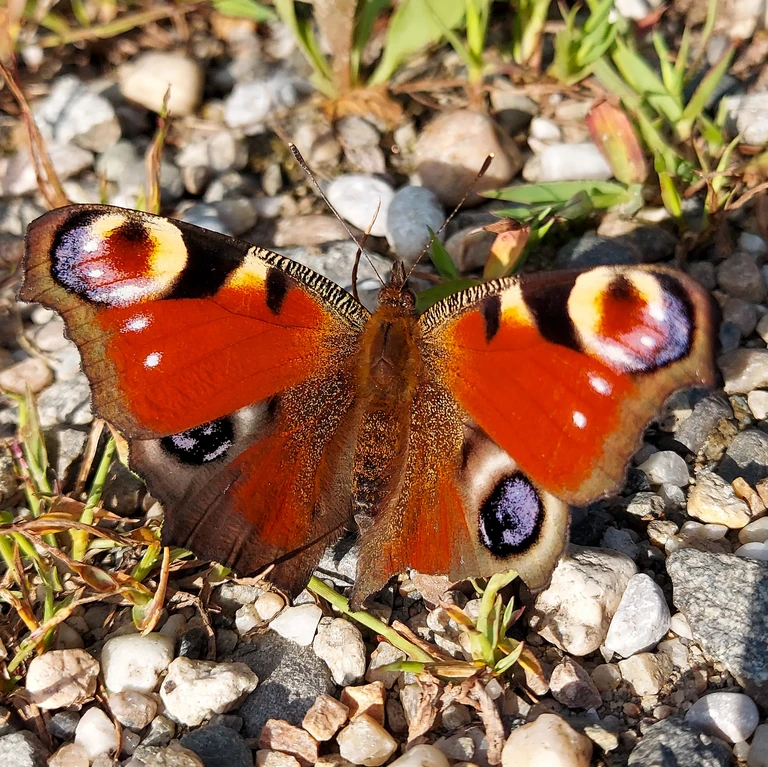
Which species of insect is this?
Aglais io
